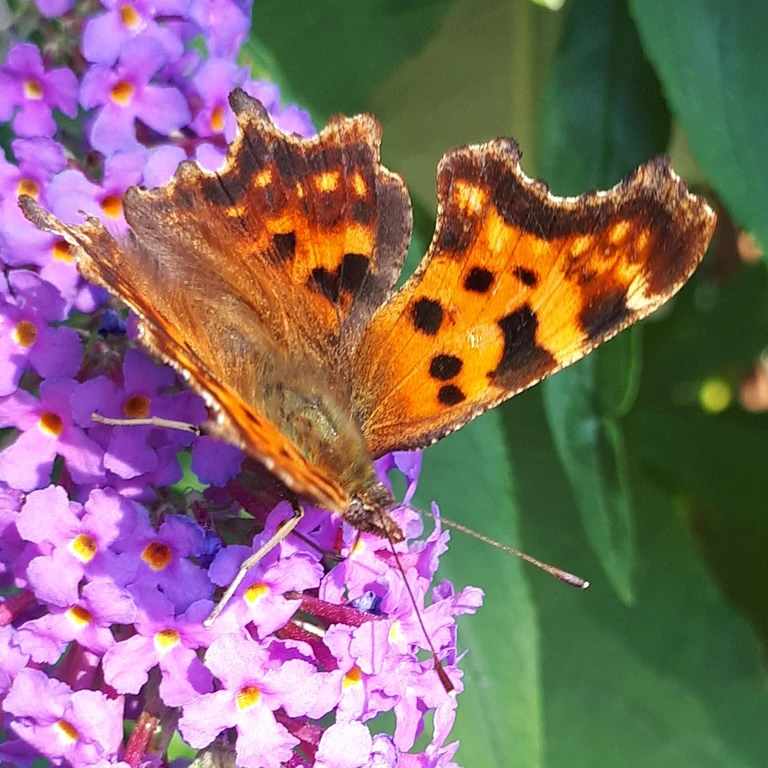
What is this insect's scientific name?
Polygonia c-album
